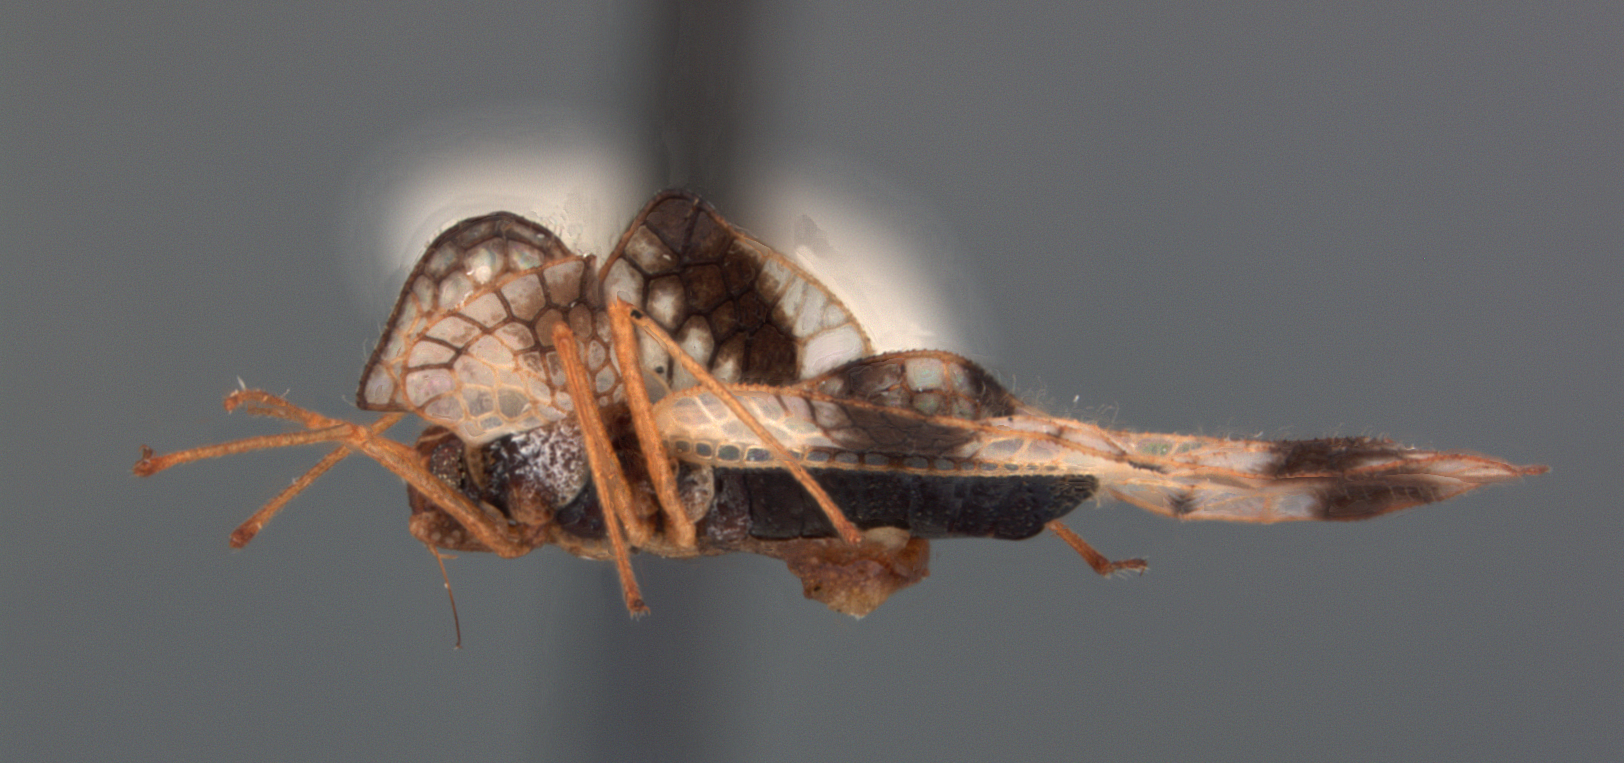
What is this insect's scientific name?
Stephanitis gressitti
